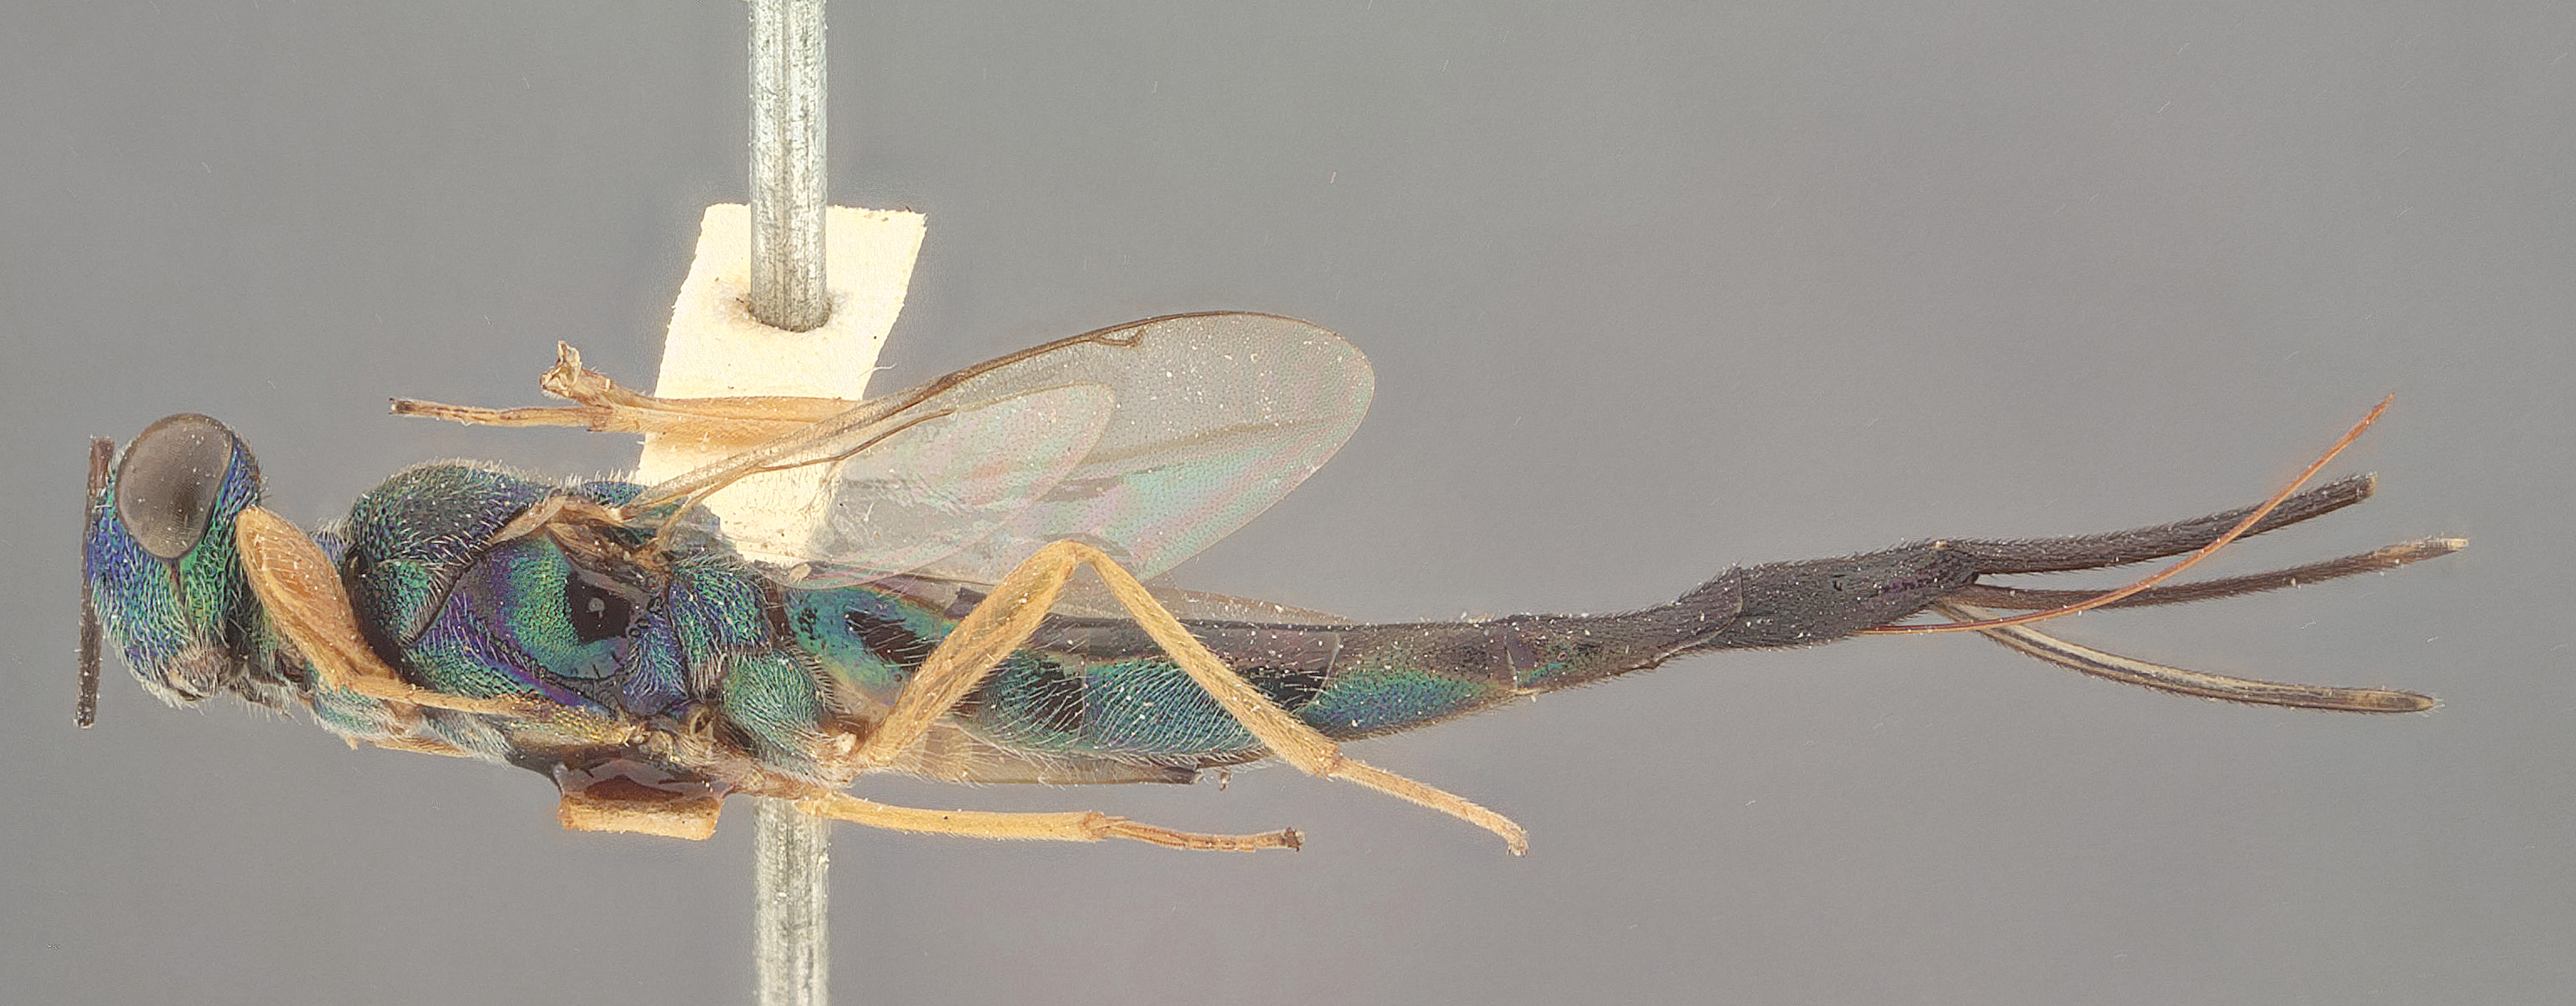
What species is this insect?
Balcha punctiscutum
